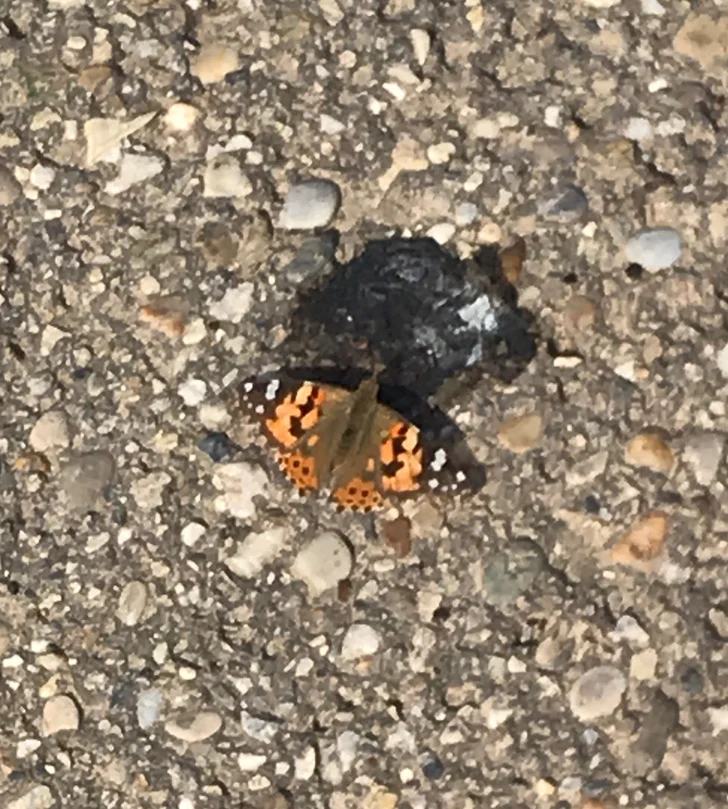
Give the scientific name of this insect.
Vanessa cardui
